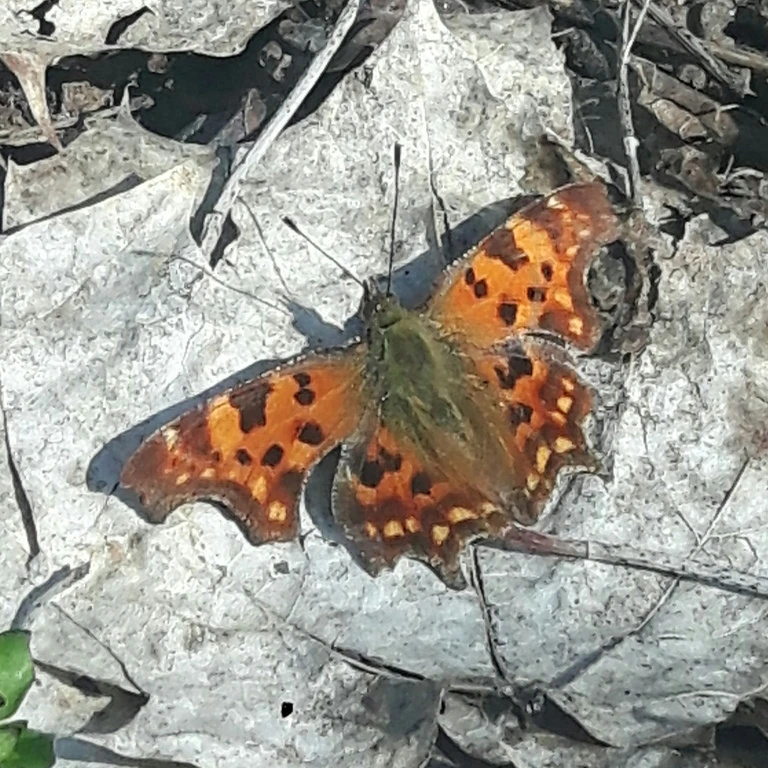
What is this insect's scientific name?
Polygonia c-album
